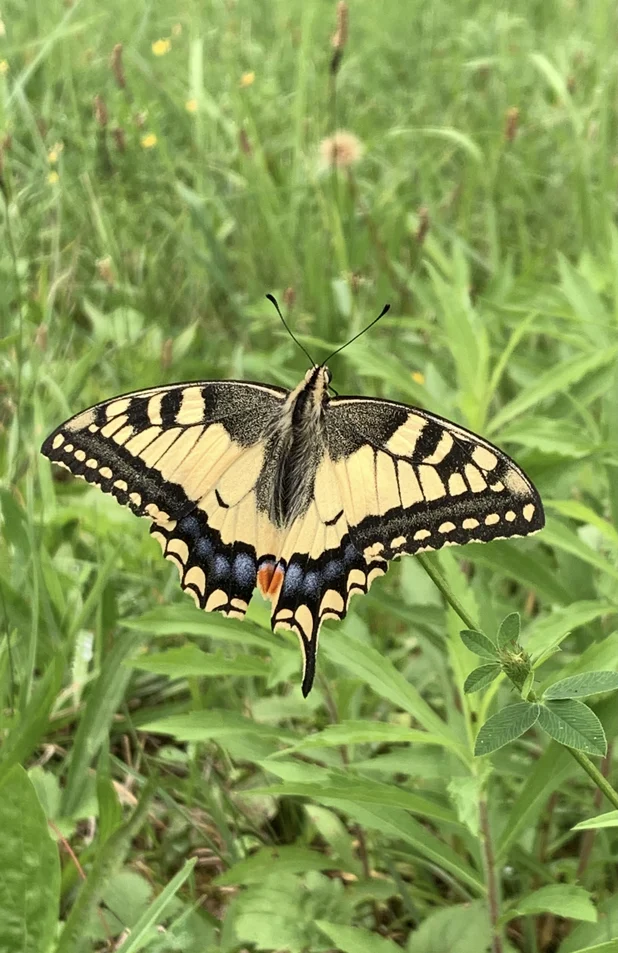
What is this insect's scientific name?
Papilio machaon
